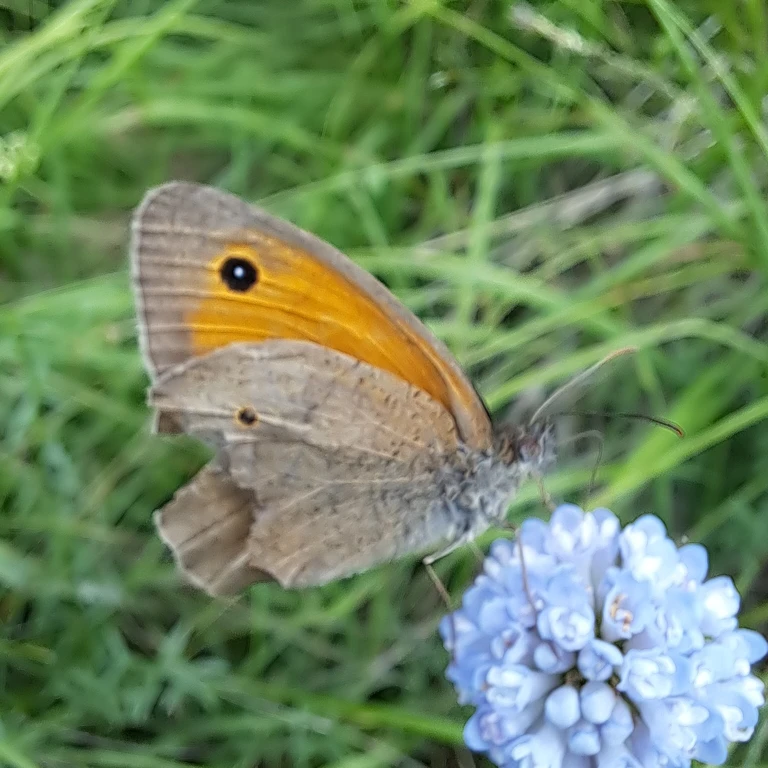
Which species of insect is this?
Maniola jurtina
